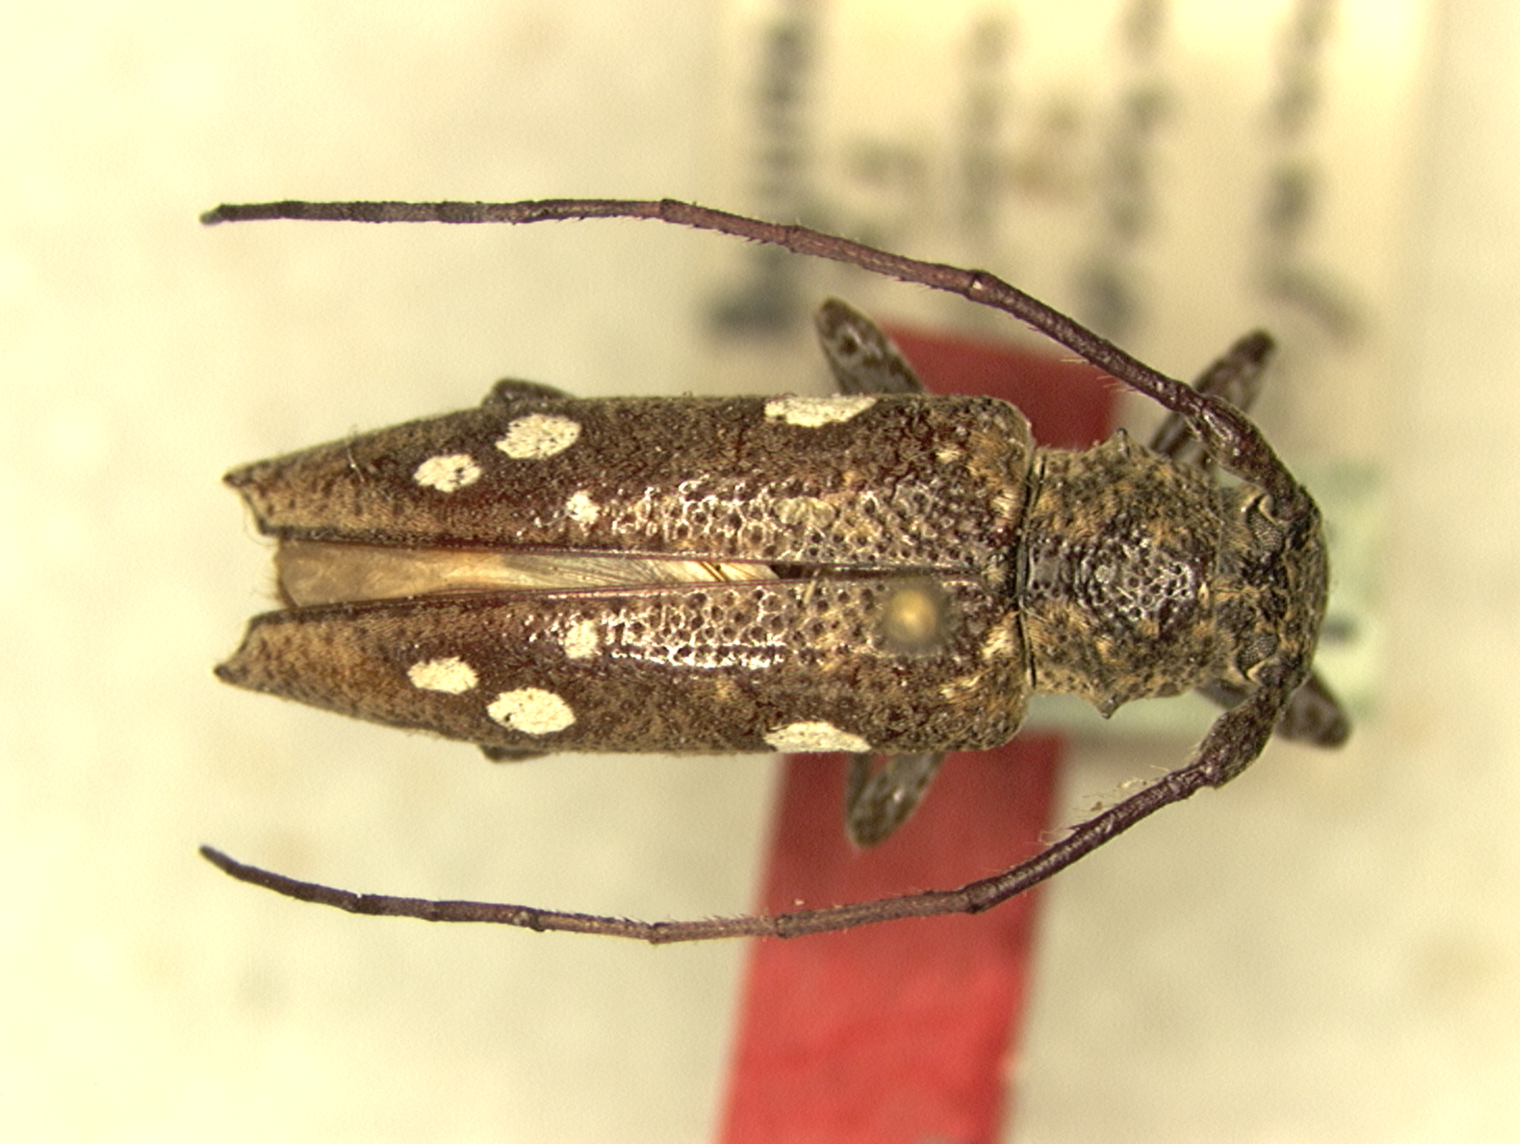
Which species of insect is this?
Micromulciber decemmaculatus
